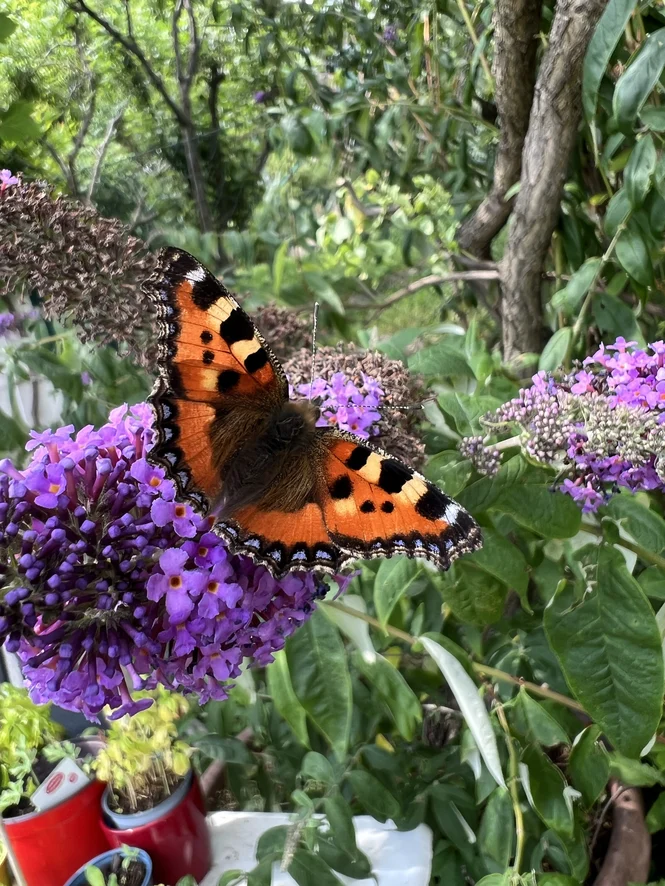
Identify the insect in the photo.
Aglais urticae
